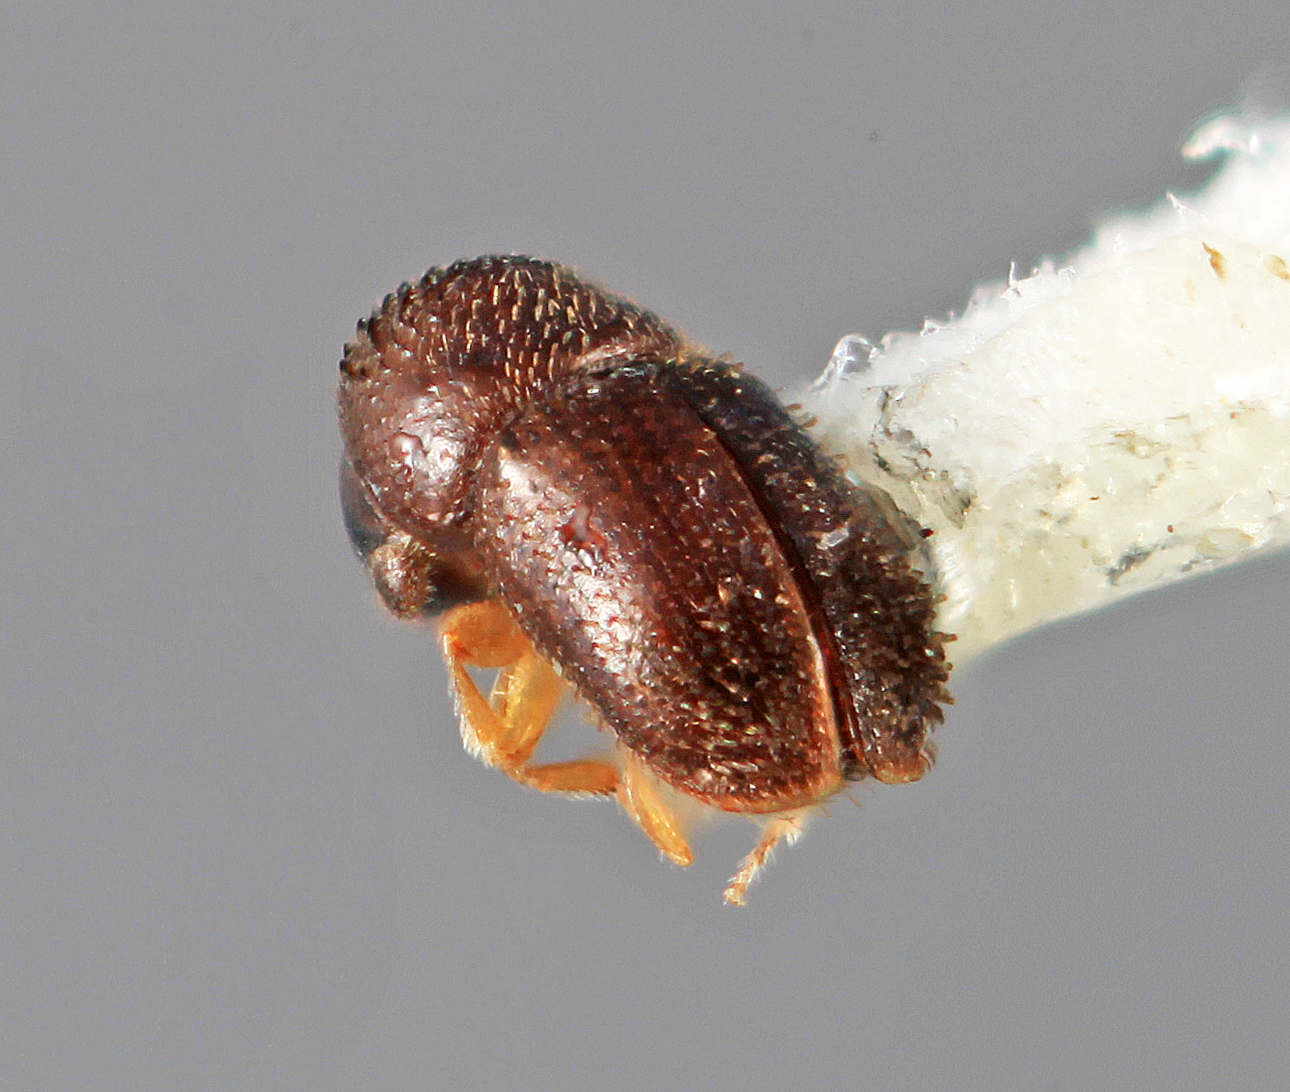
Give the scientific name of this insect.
Periocryphalus pullus
